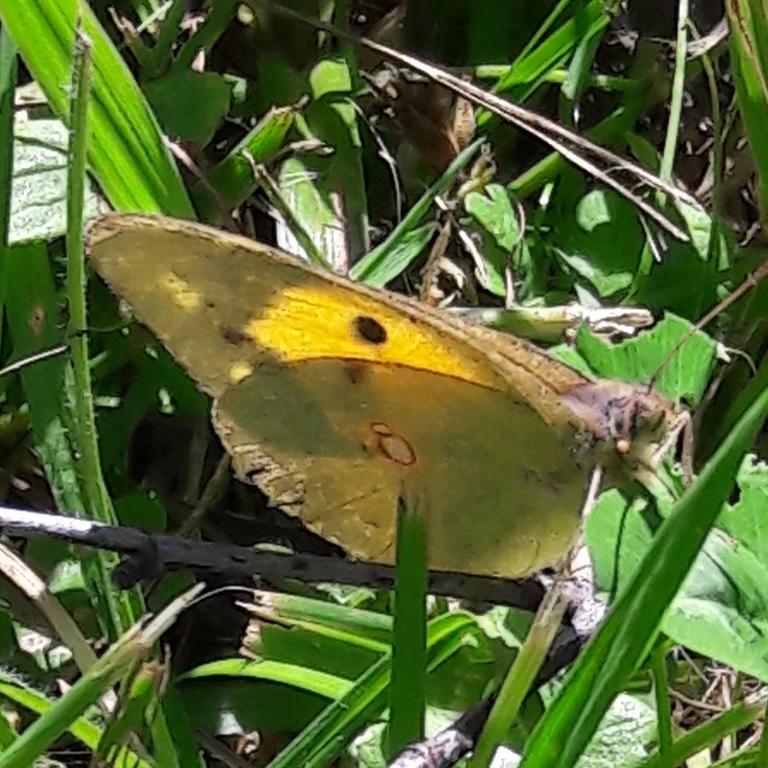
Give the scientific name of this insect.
Colias croceus
